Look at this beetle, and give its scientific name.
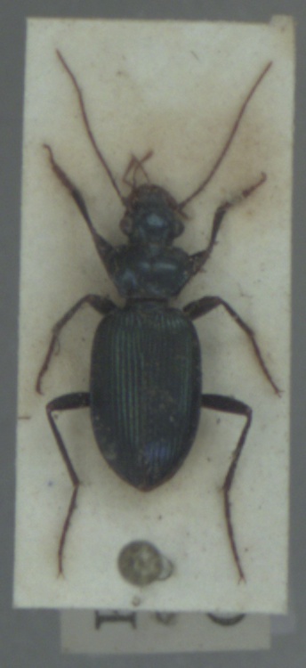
Leistus spinibarbis
